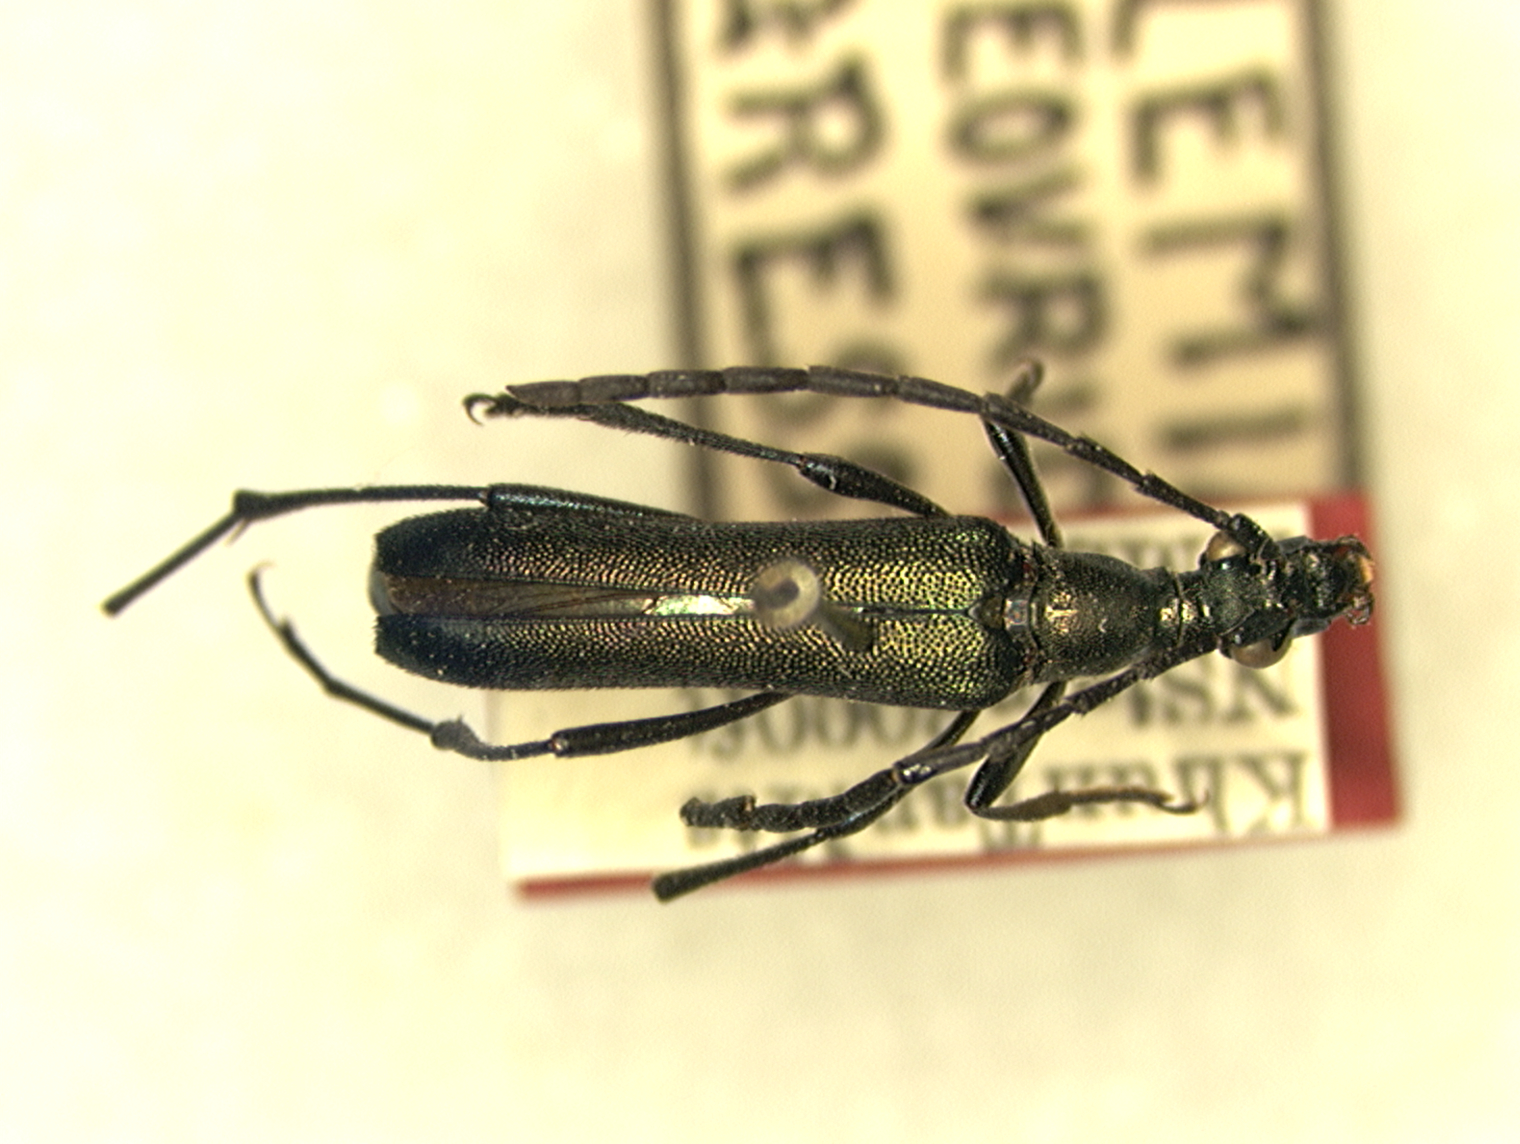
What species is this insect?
Ocalemia aureovridis
